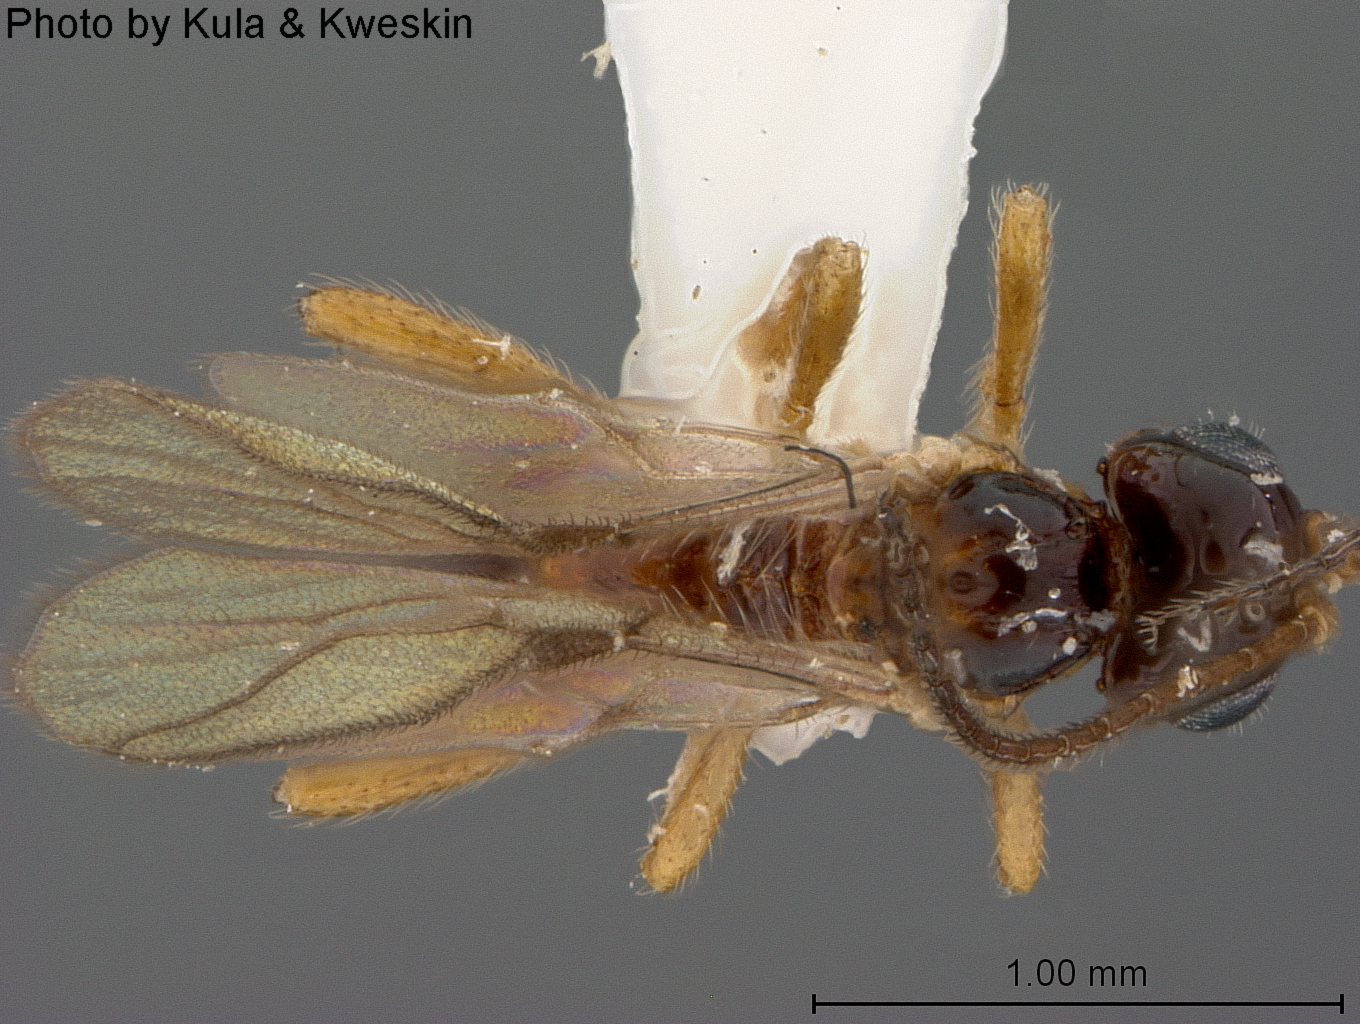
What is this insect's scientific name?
Aphaereta muesebecki
